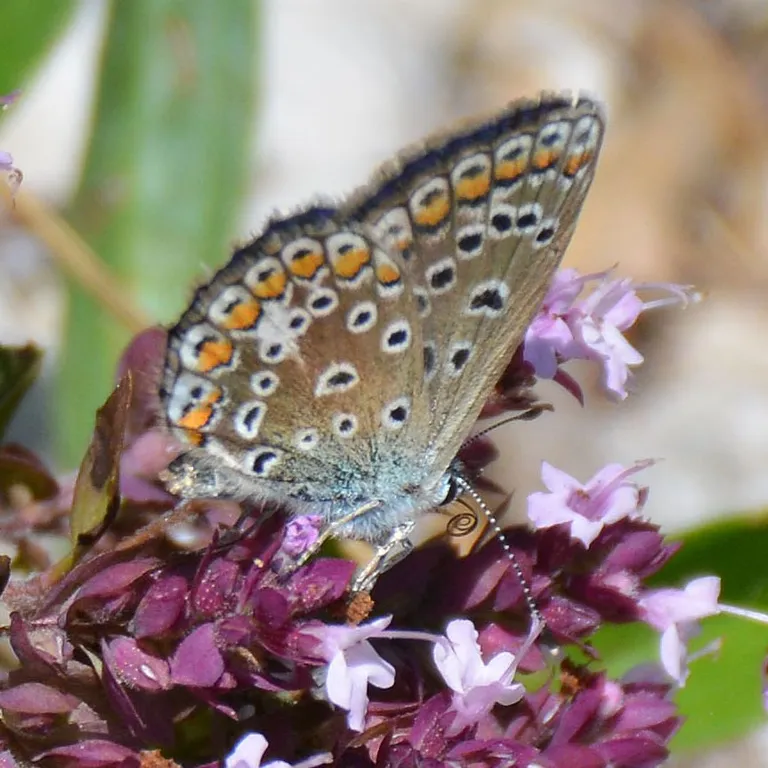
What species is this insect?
Polyommatus icarus
